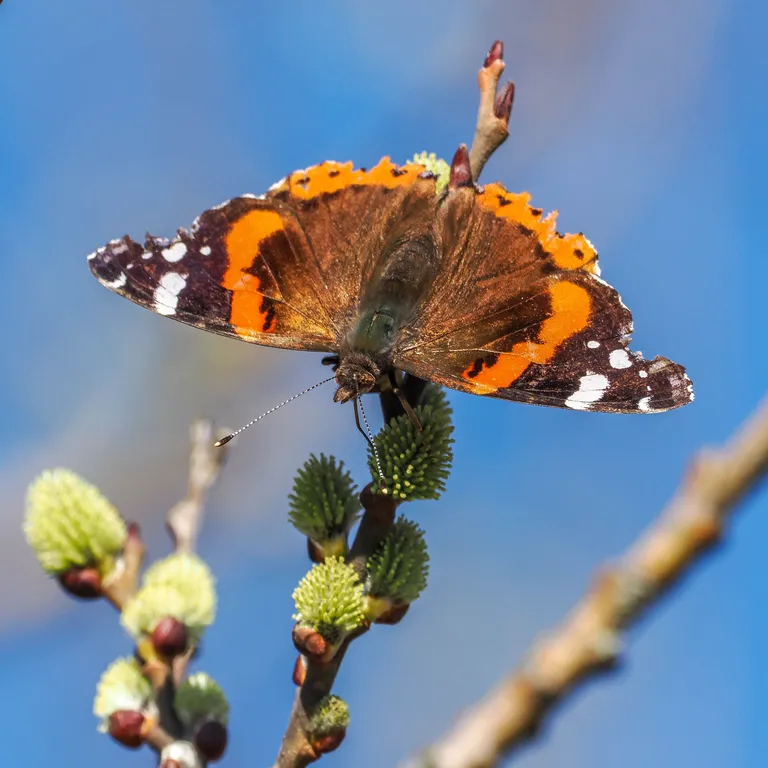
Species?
Vanessa atalanta
